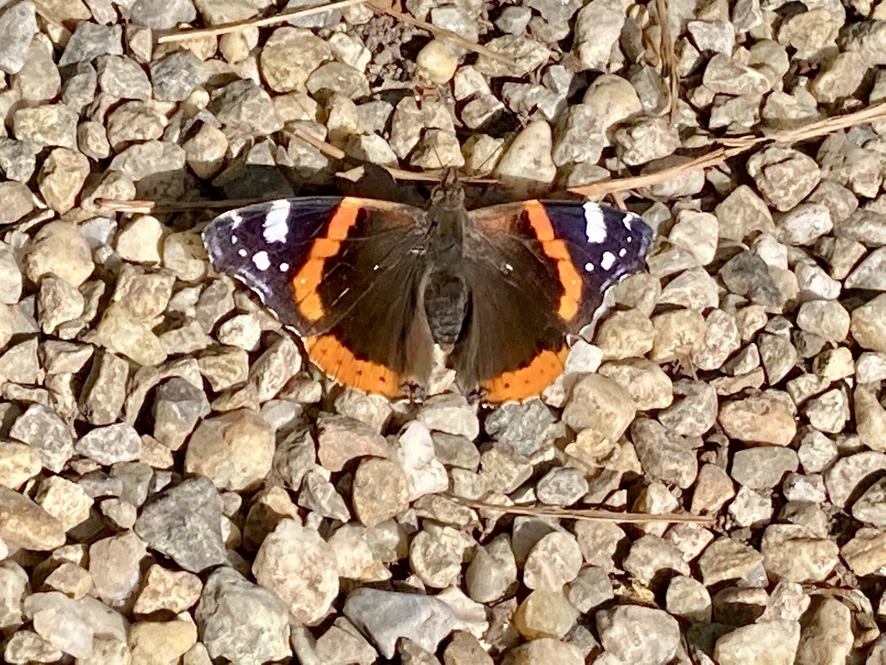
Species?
Vanessa atalanta
